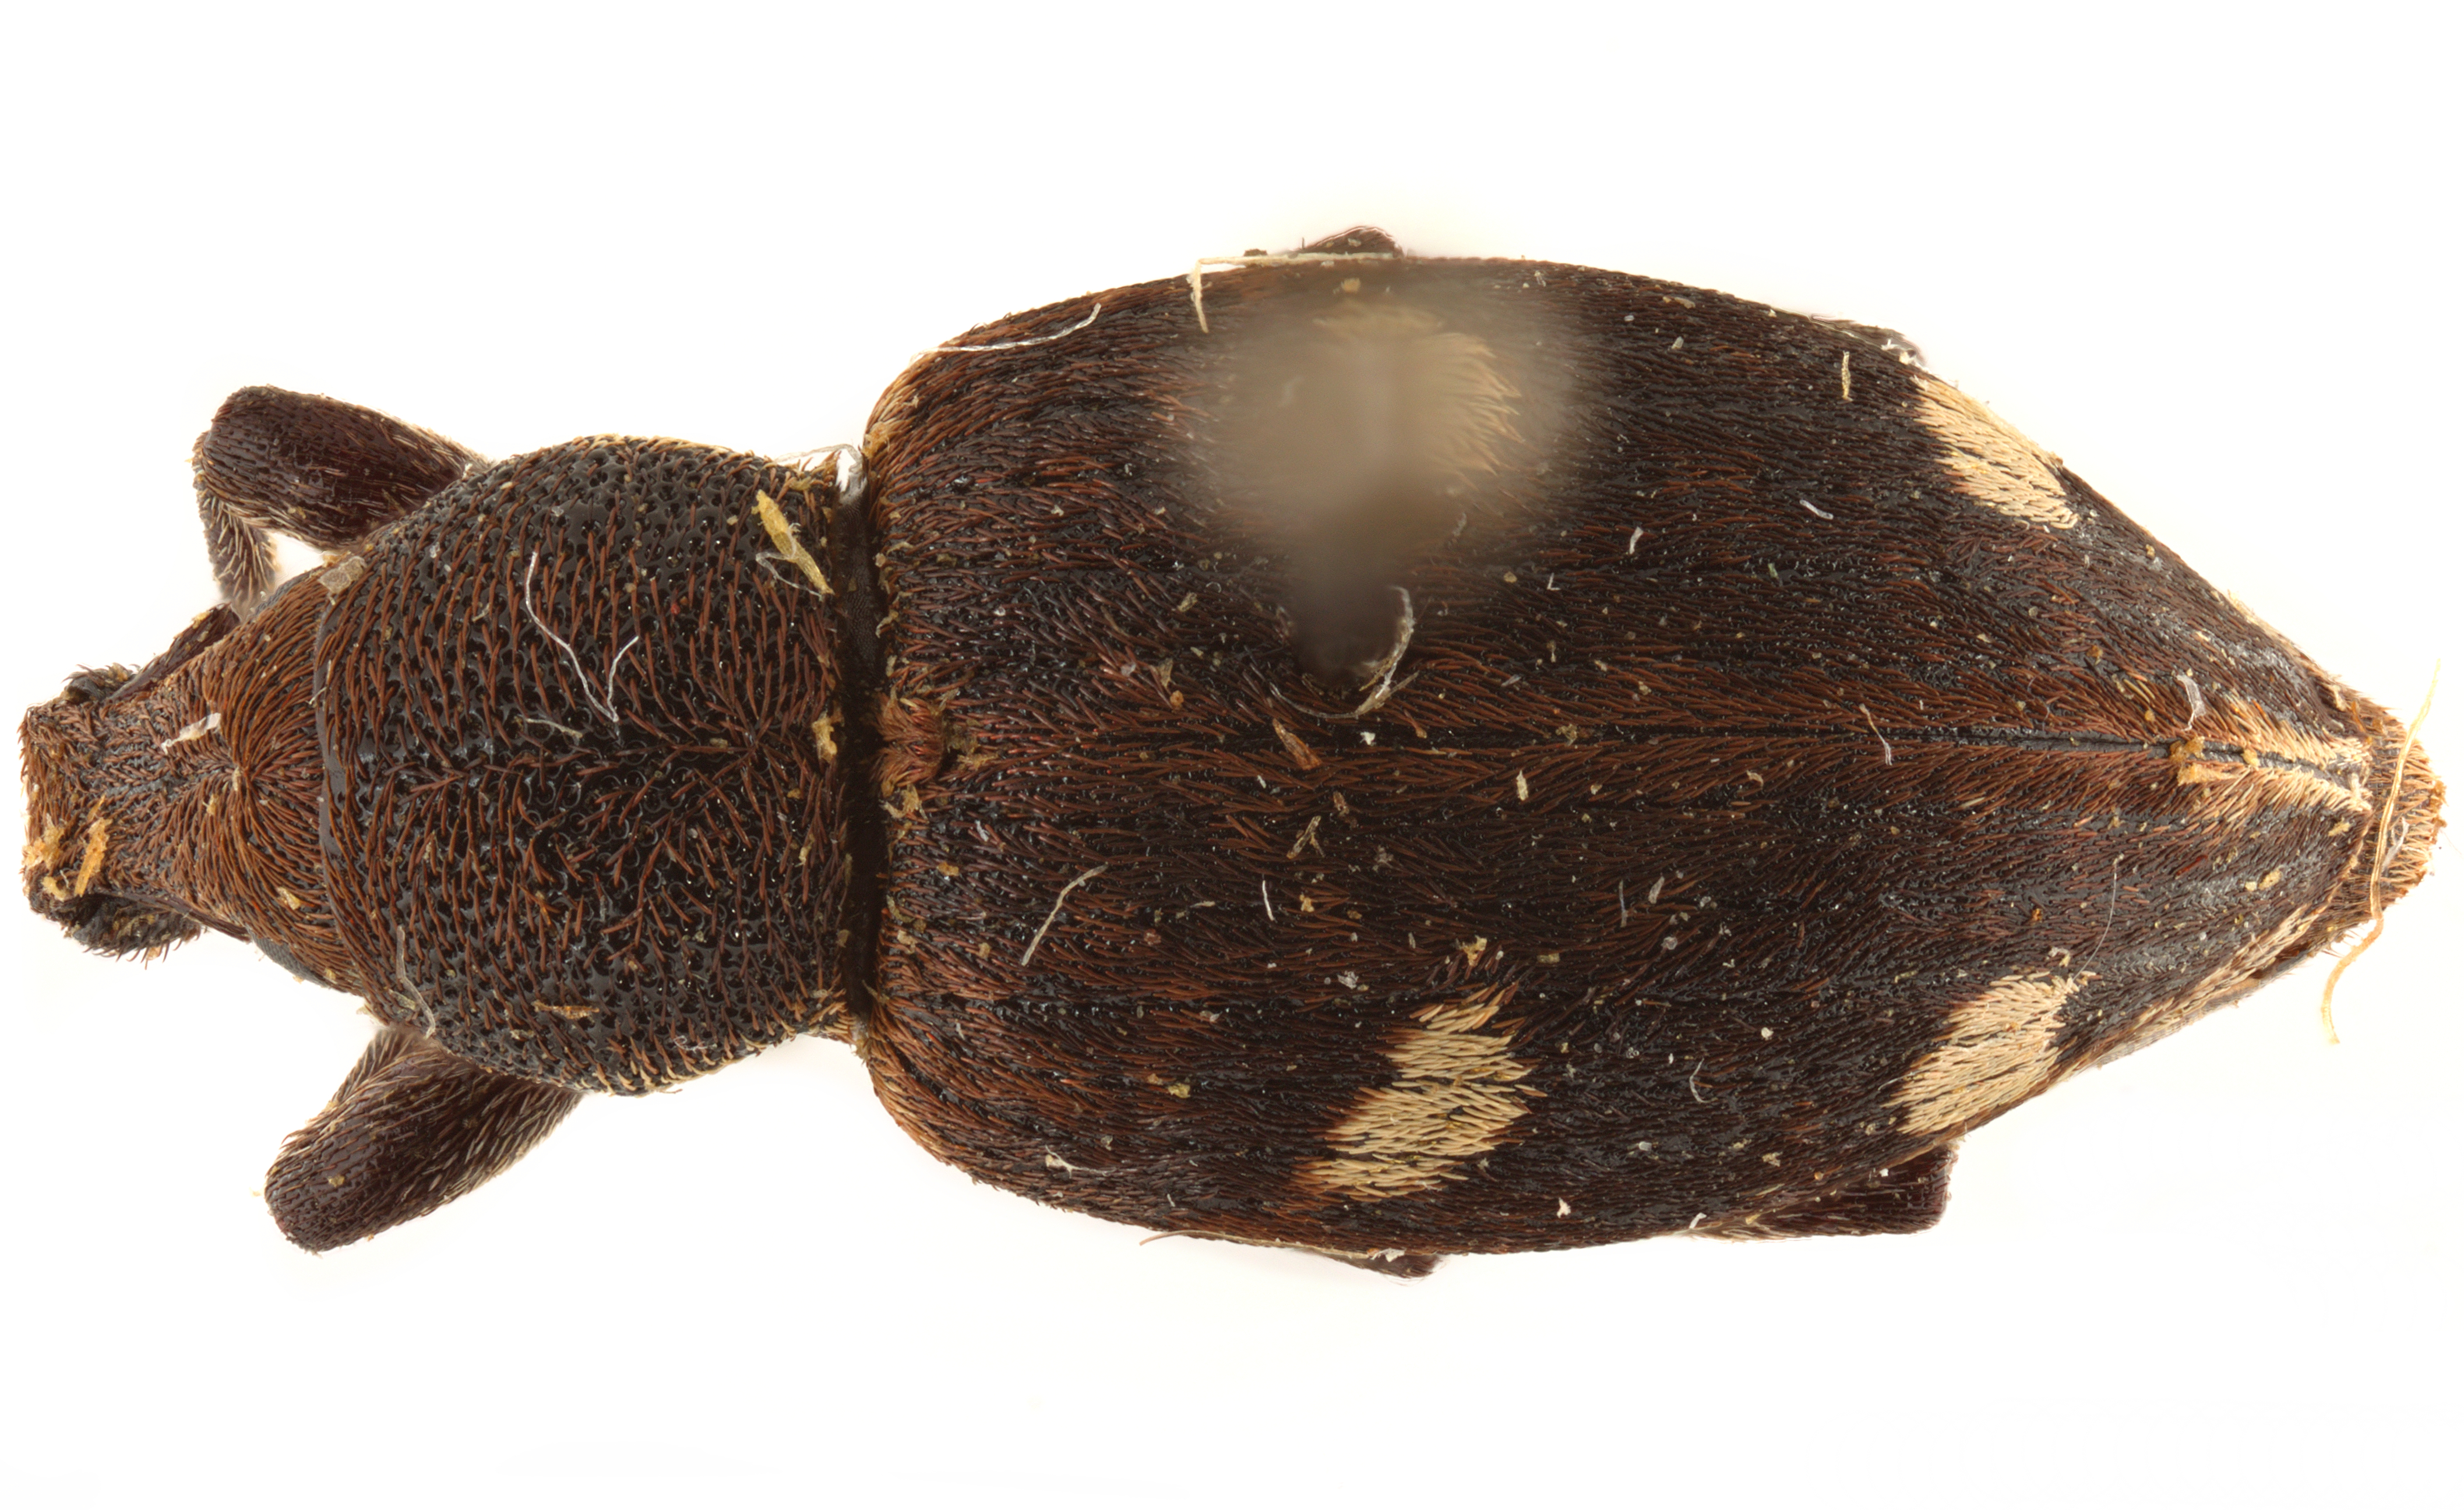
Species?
Trichalophus rudis
